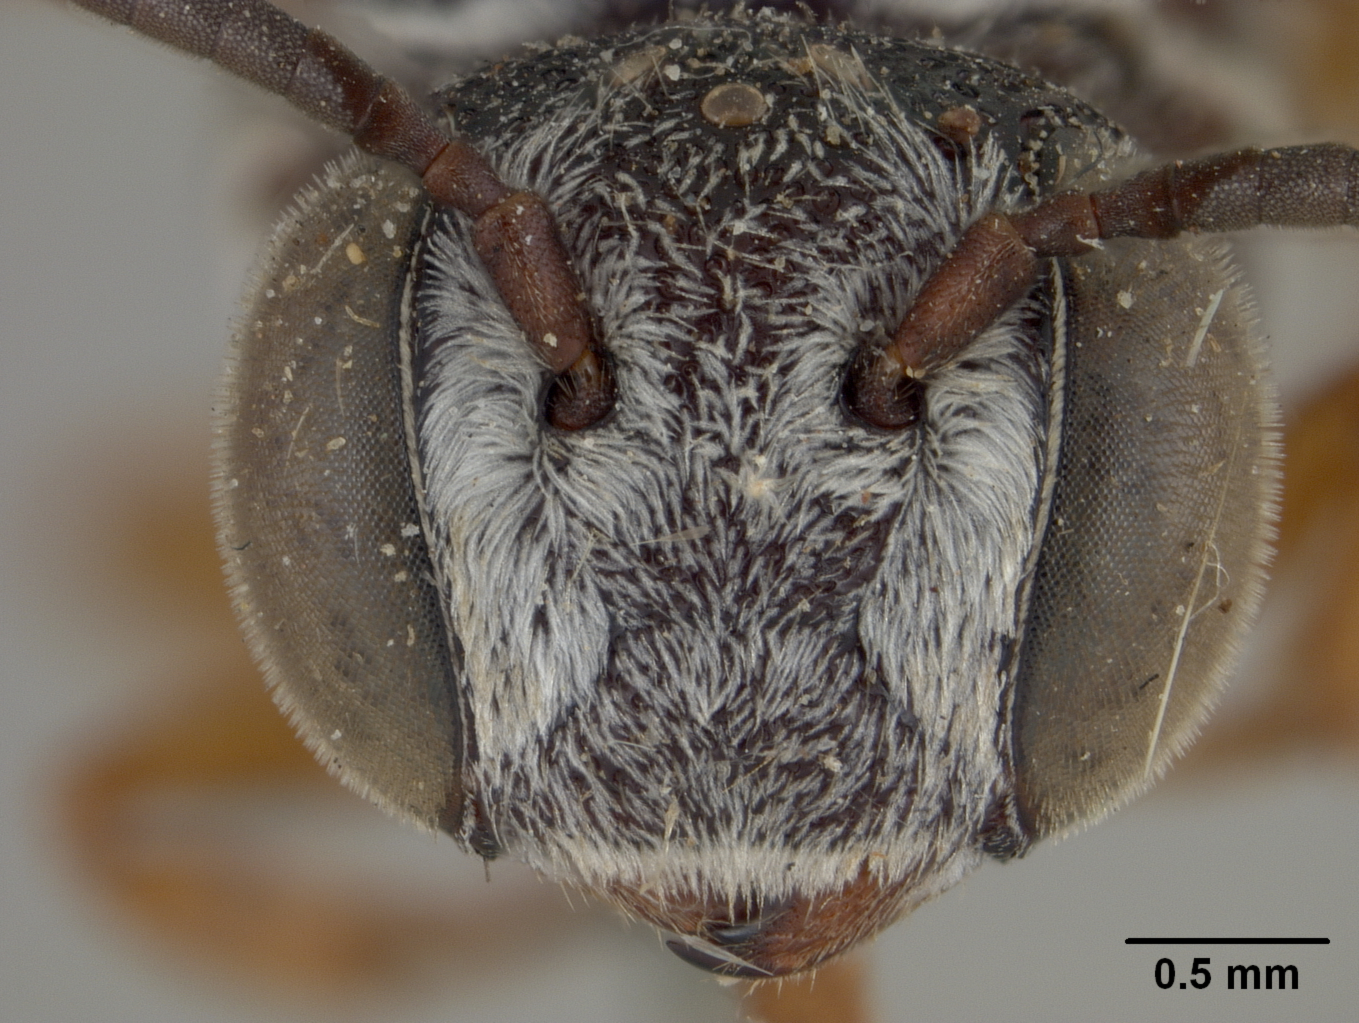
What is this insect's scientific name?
Coelioxys scitula
